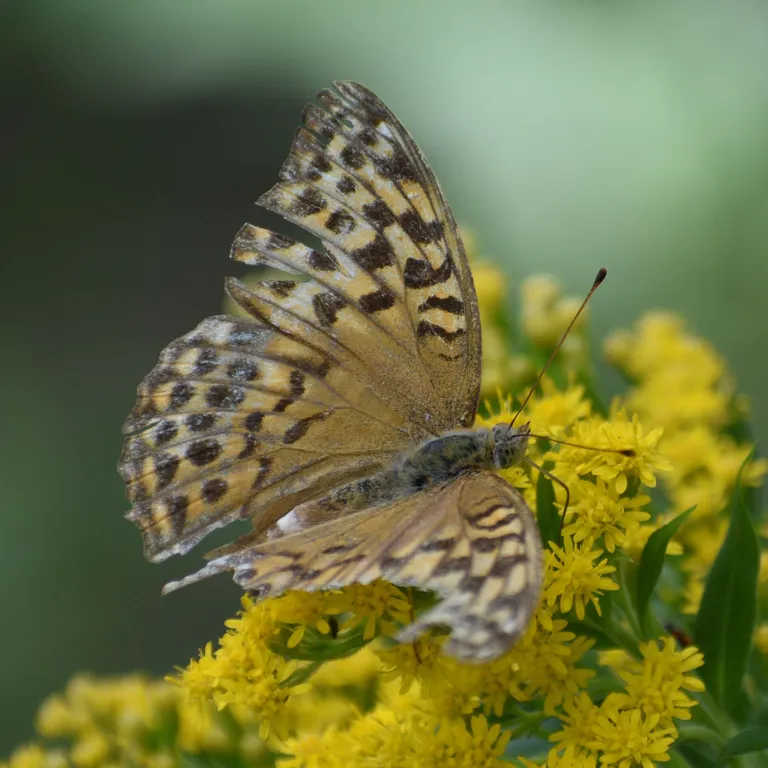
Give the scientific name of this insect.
Argynnis paphia
